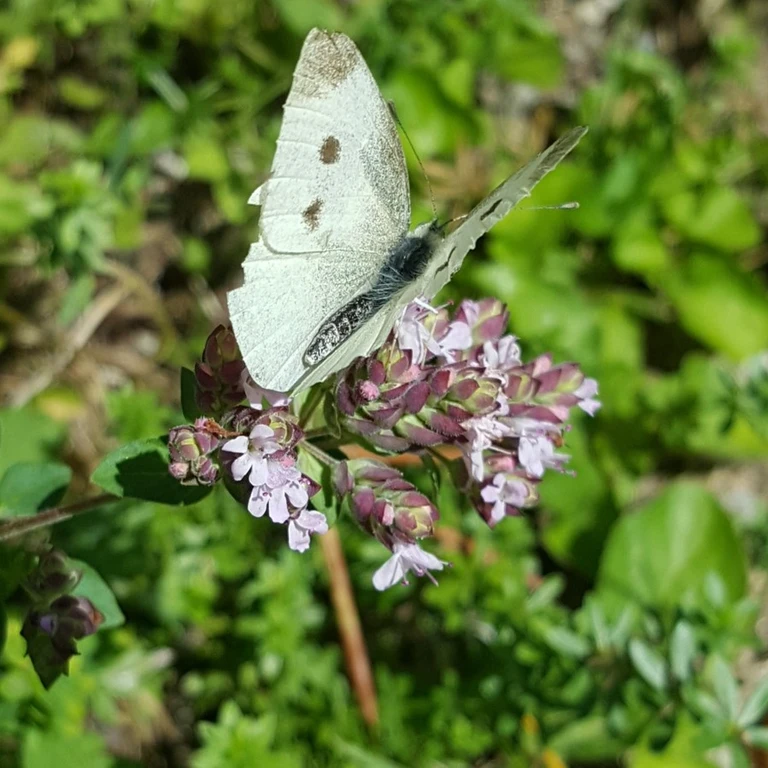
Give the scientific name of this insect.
Pieris rapae
